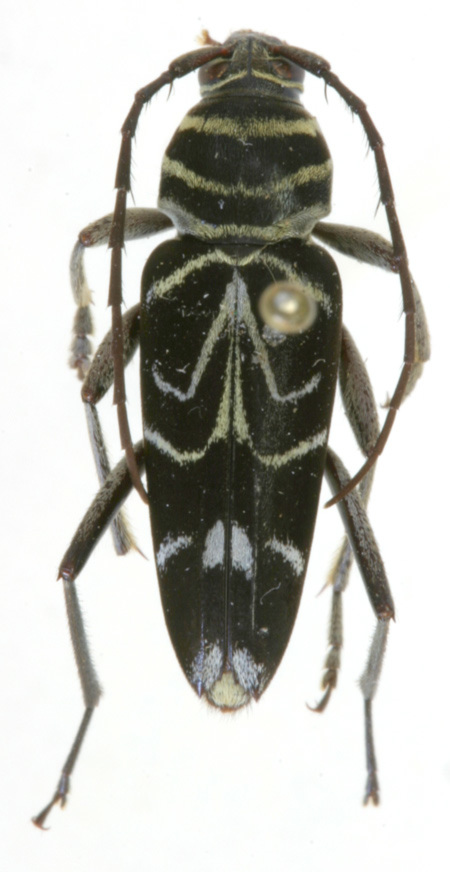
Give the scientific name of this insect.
Megacyllene nevermanni
